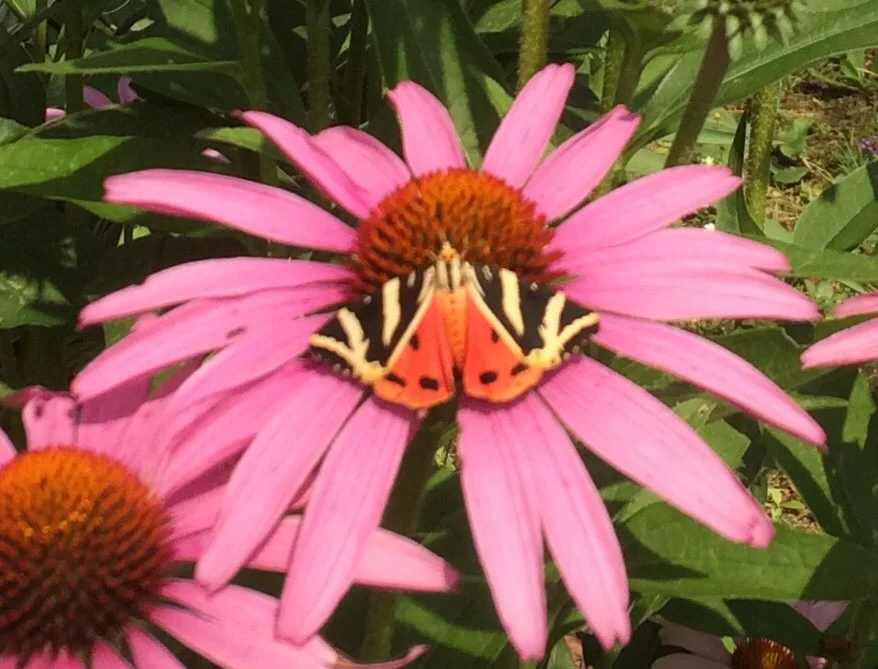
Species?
Euplagia quadripunctaria
